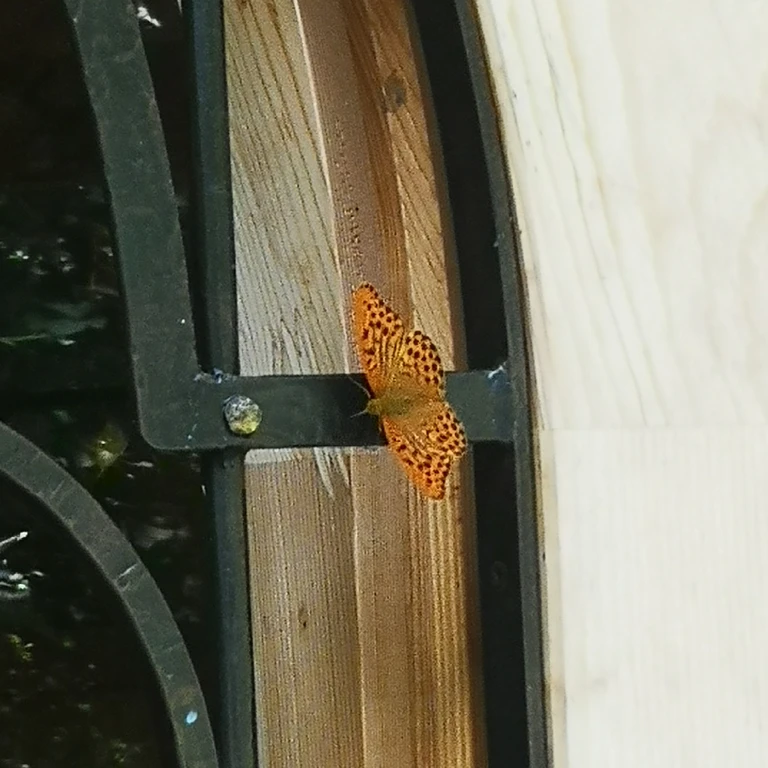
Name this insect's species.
Argynnis paphia
